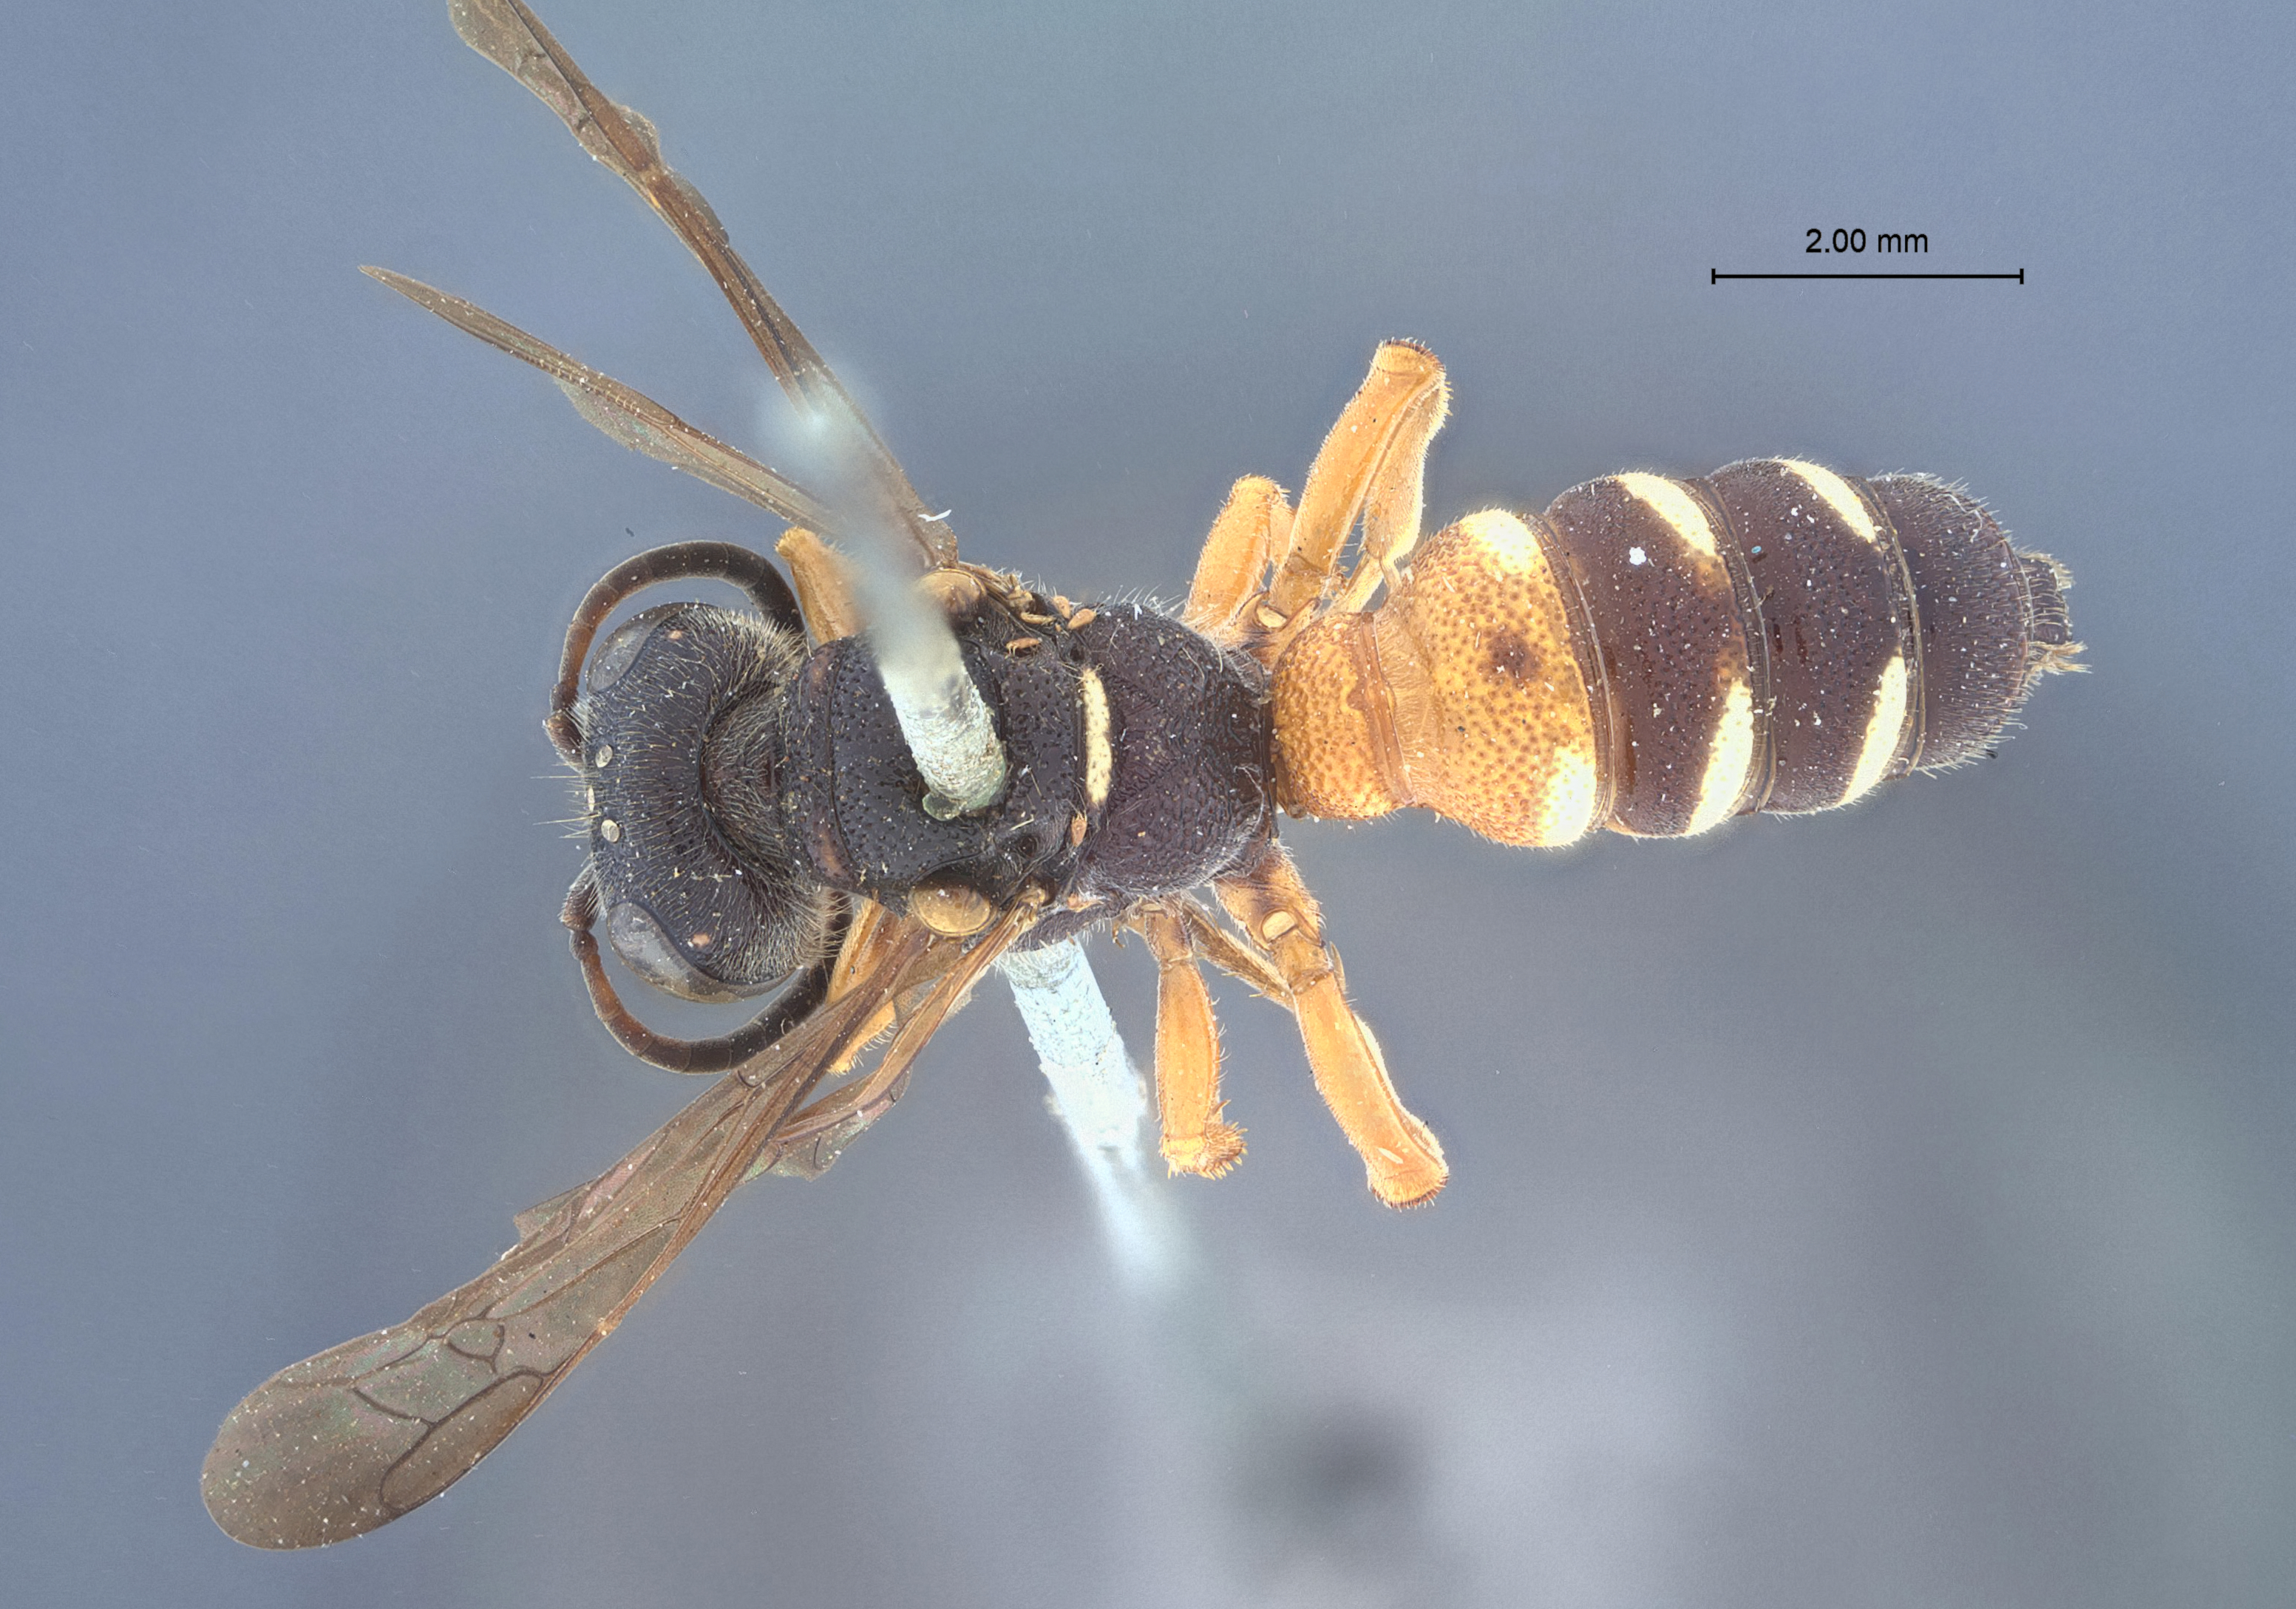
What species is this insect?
Cerceris tiendang
